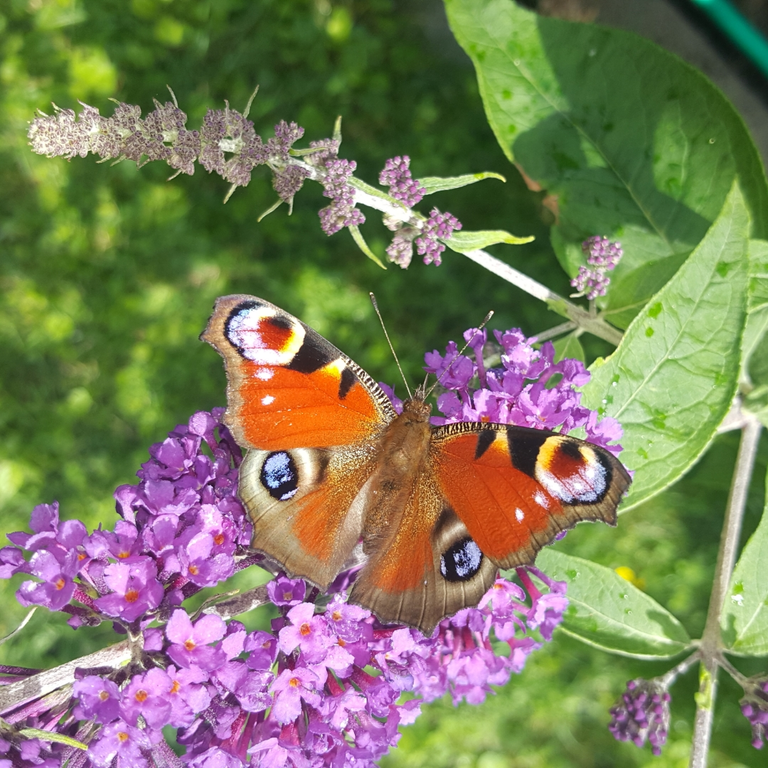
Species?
Aglais io
